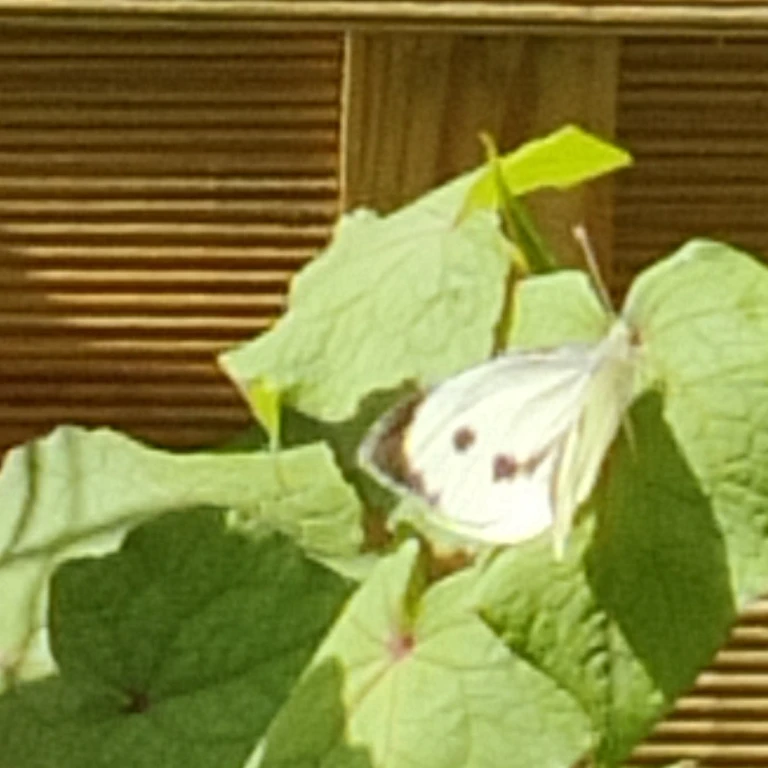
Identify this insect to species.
Pieris brassicae
